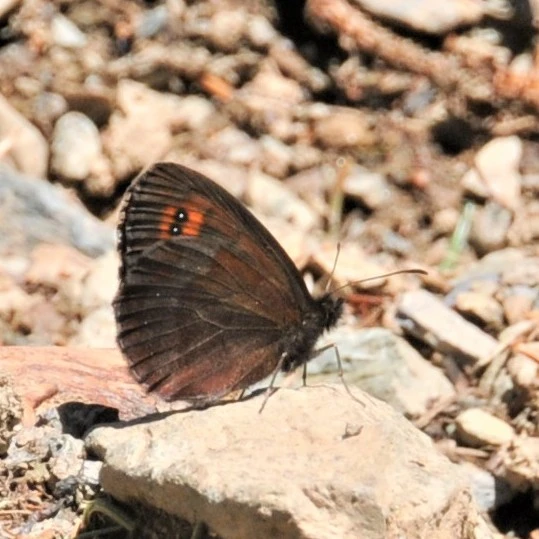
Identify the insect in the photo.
Erebia aethiops
